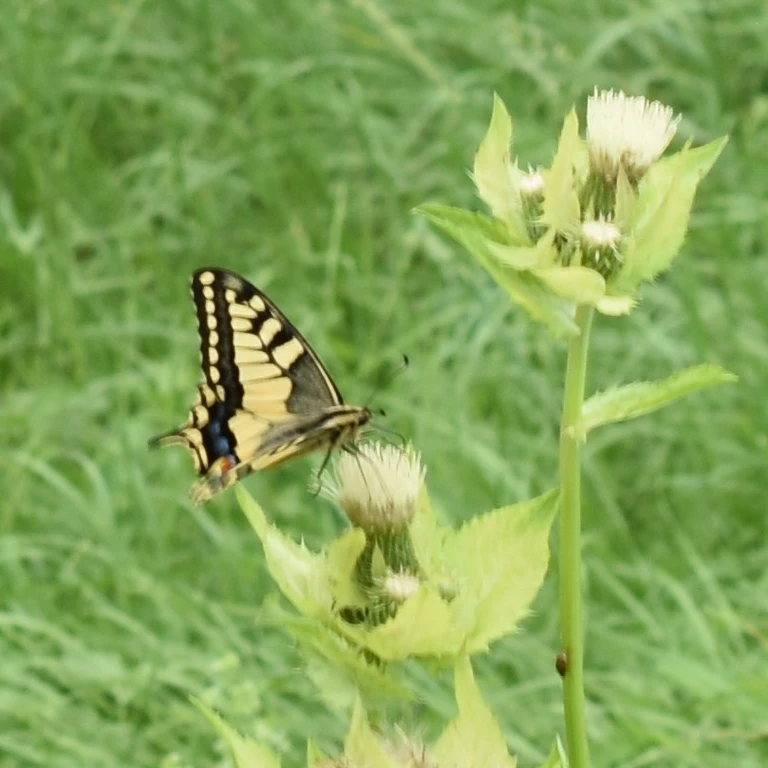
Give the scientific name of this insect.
Papilio machaon
